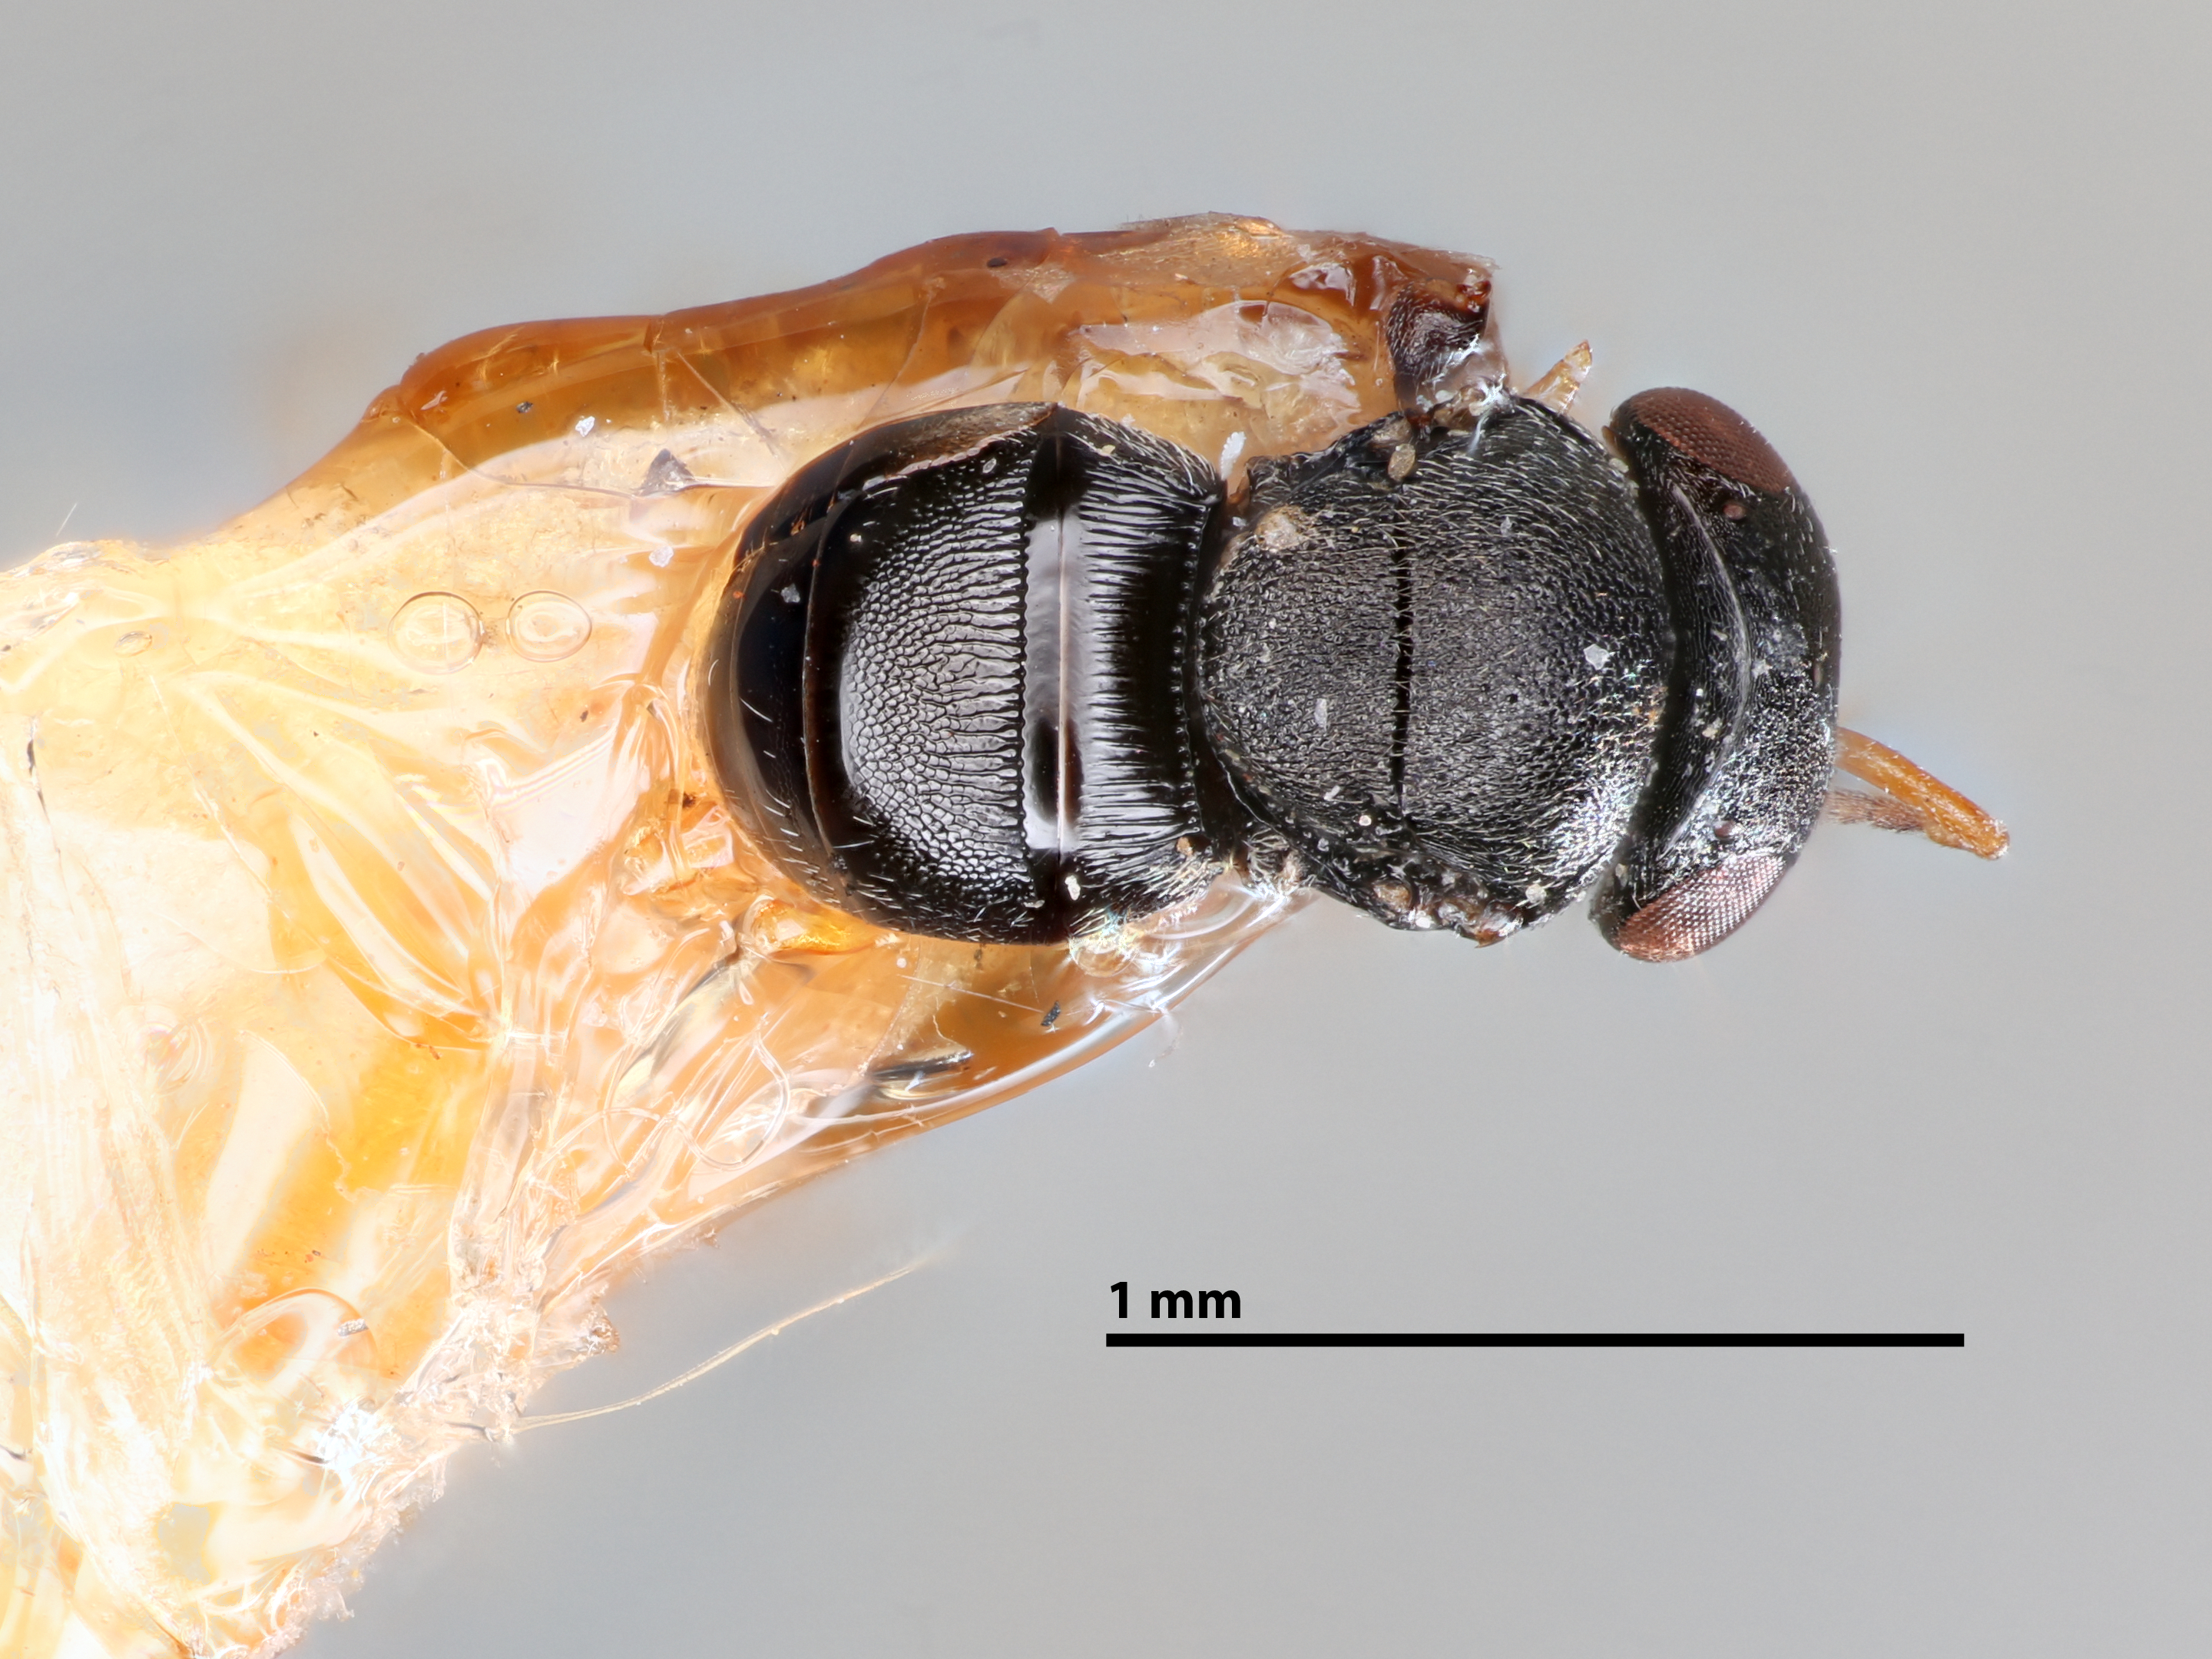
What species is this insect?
Gryon gonikopalensis
